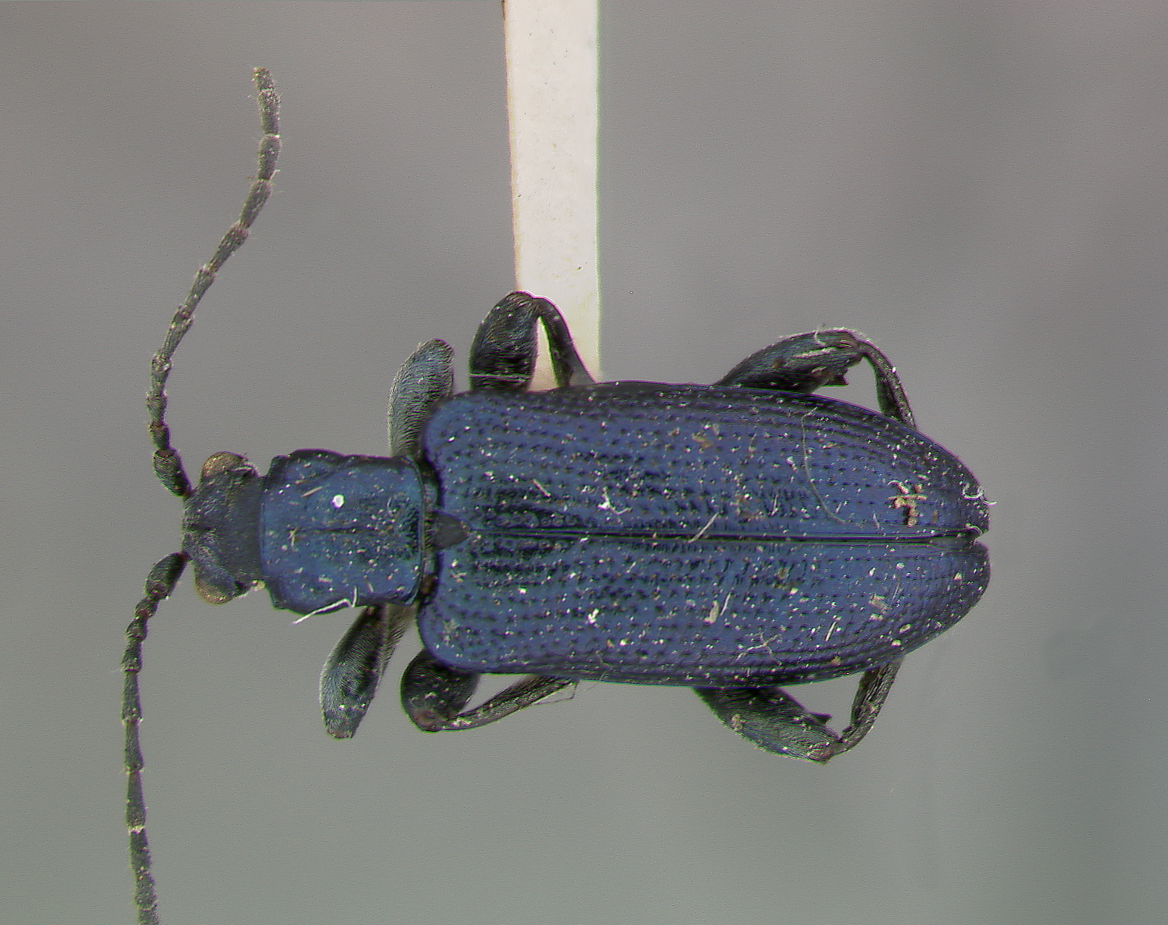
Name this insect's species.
Donacia emarginata
